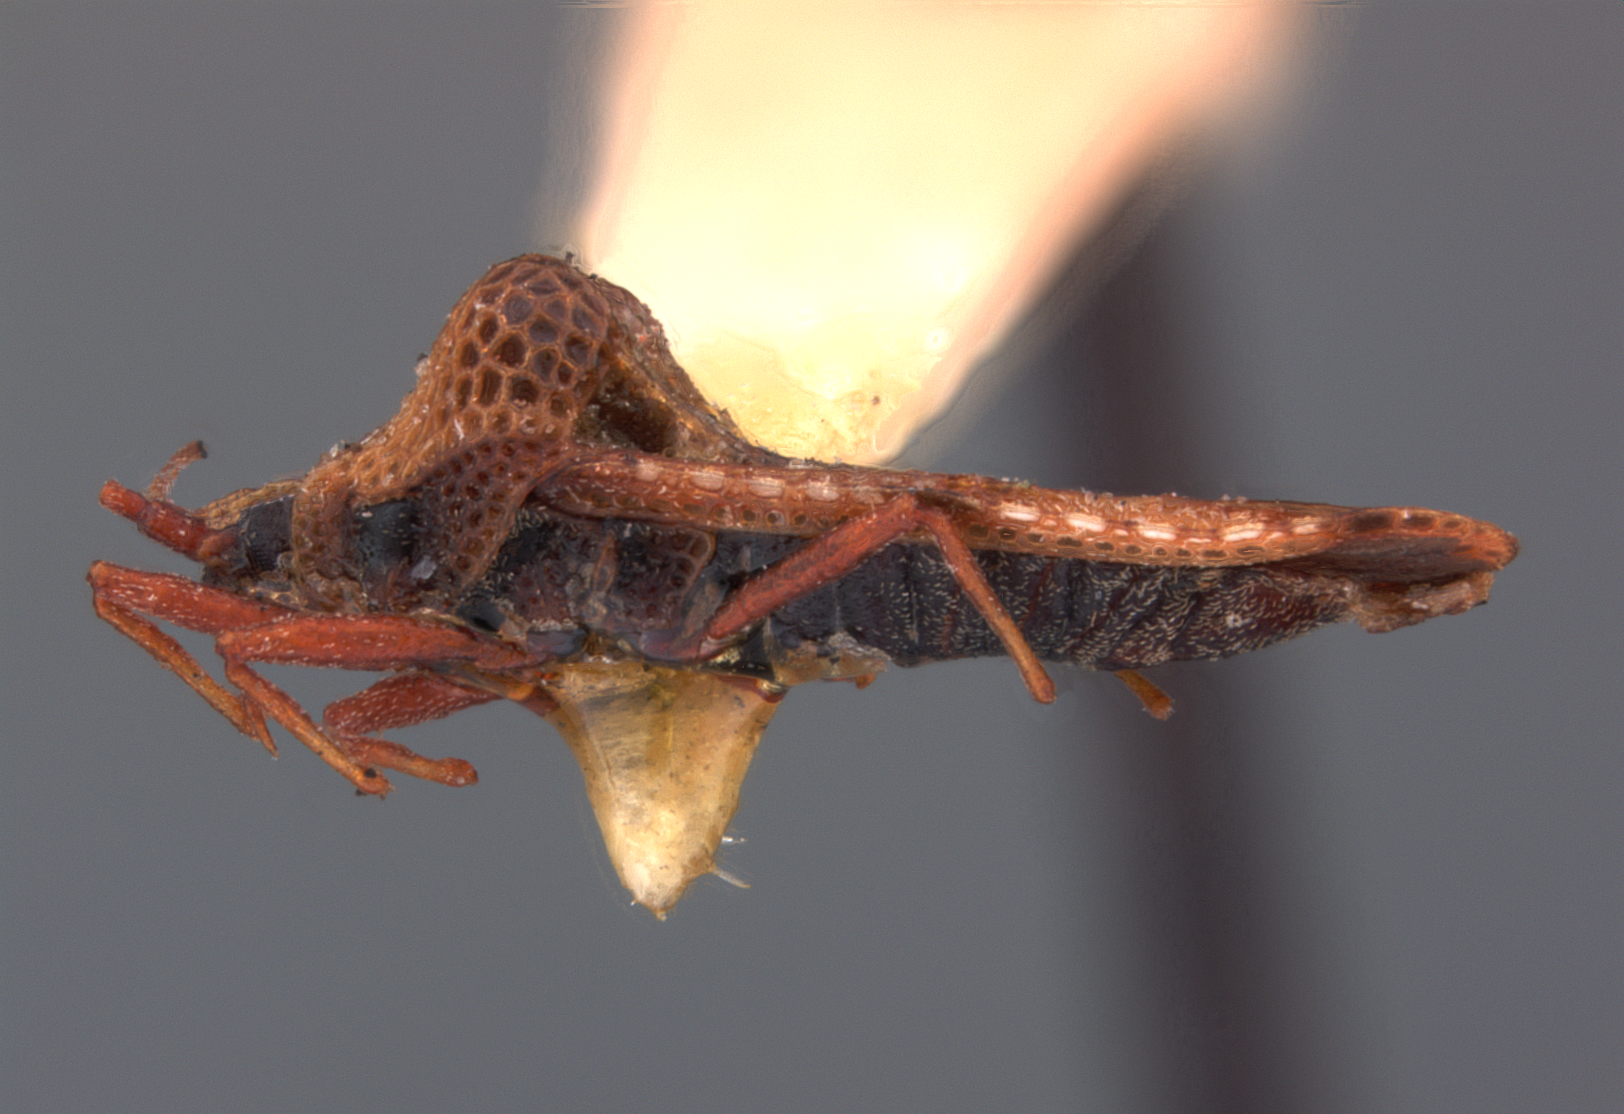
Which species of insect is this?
Oncophysa constantis
